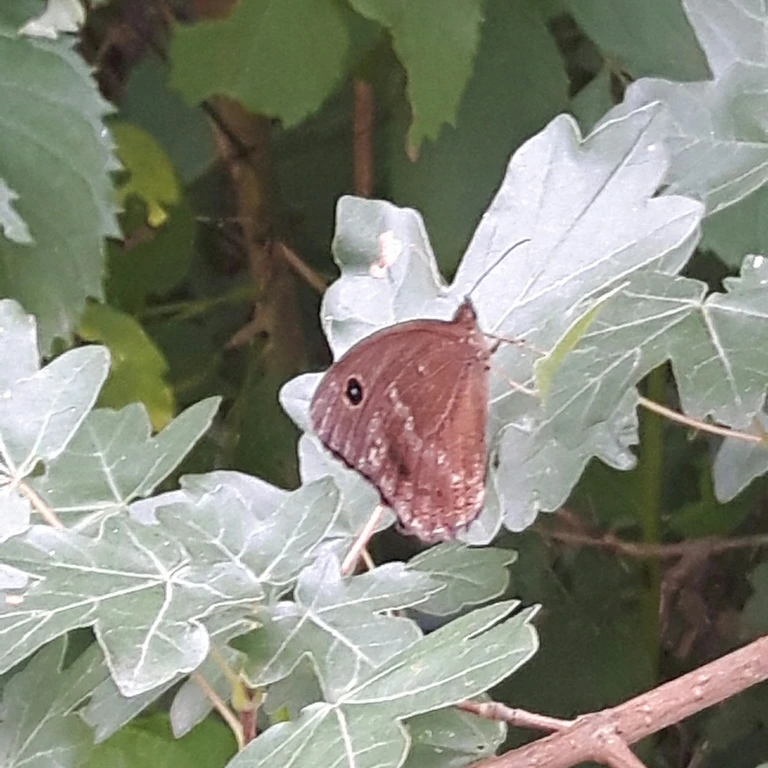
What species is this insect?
Minois dryas
